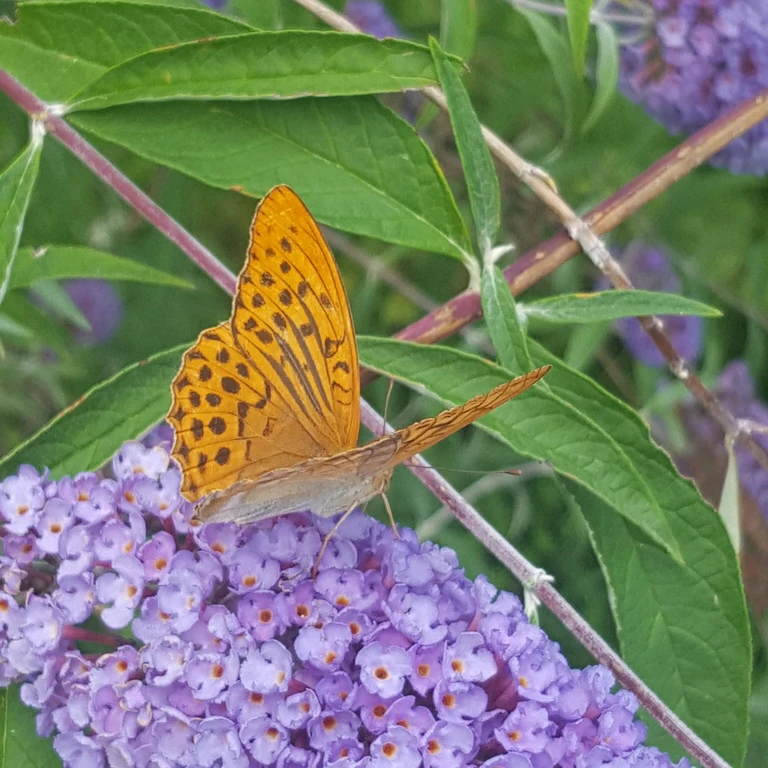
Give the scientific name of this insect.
Argynnis paphia
